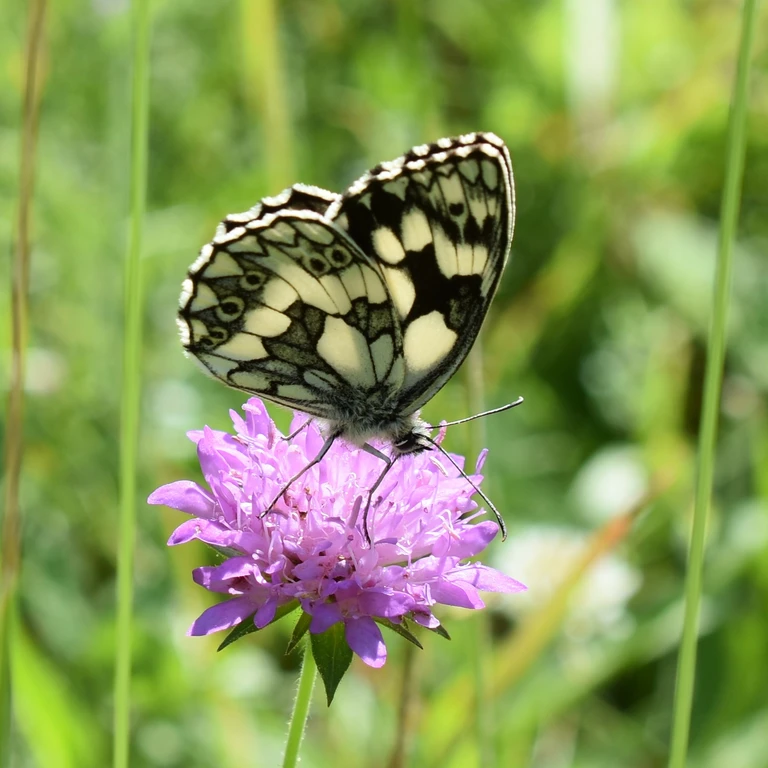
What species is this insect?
Melanargia galathea
